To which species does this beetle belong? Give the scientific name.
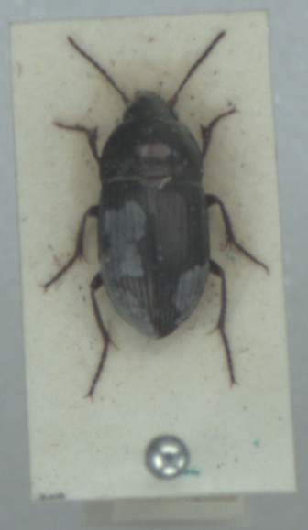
Amara lunicollis
